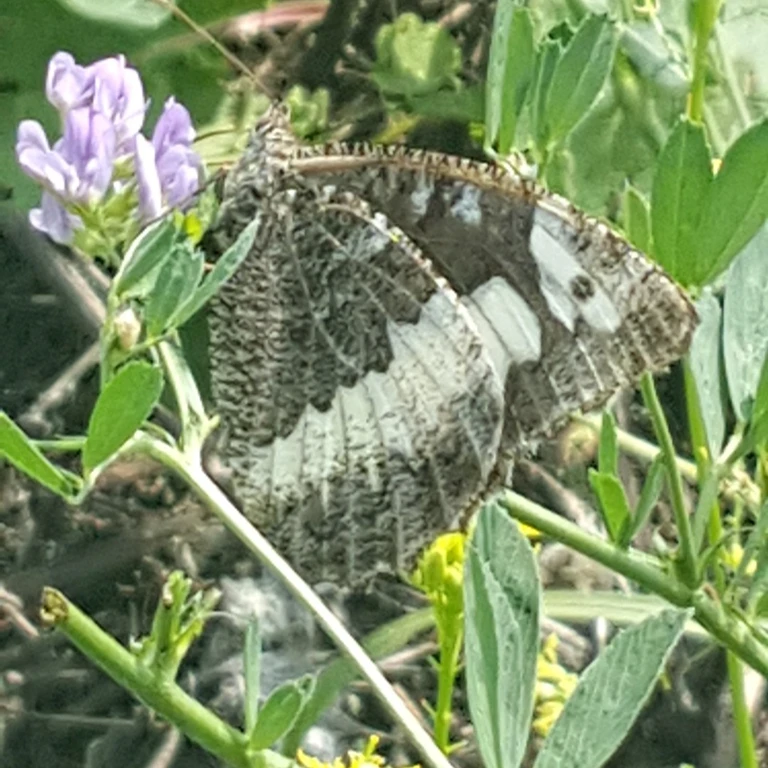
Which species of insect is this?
Brintesia circe
